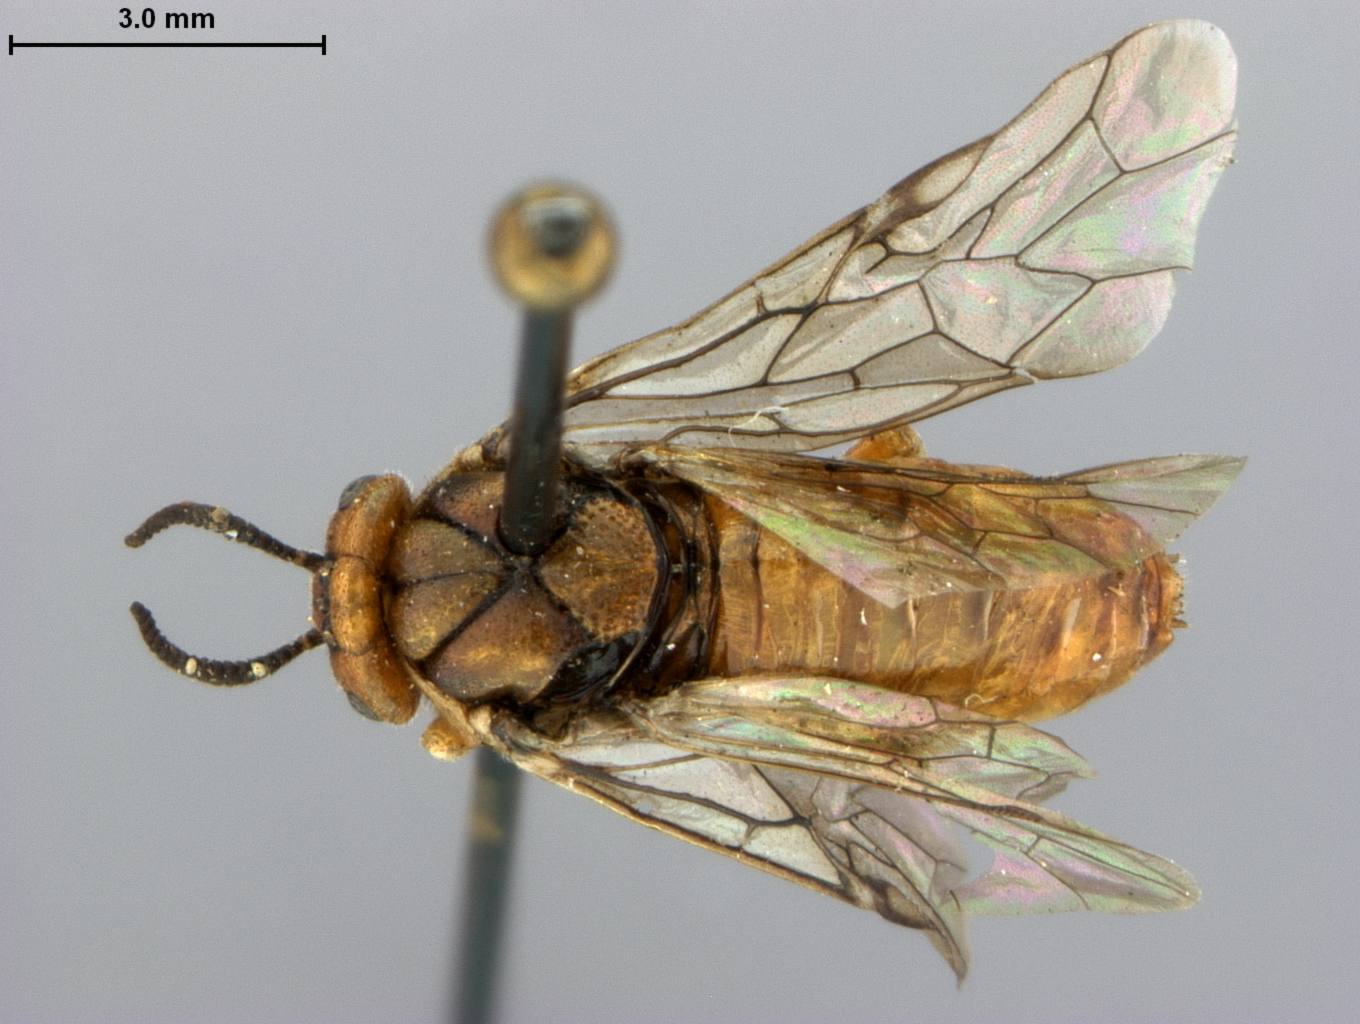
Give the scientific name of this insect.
Neodiprion ferrugineum
